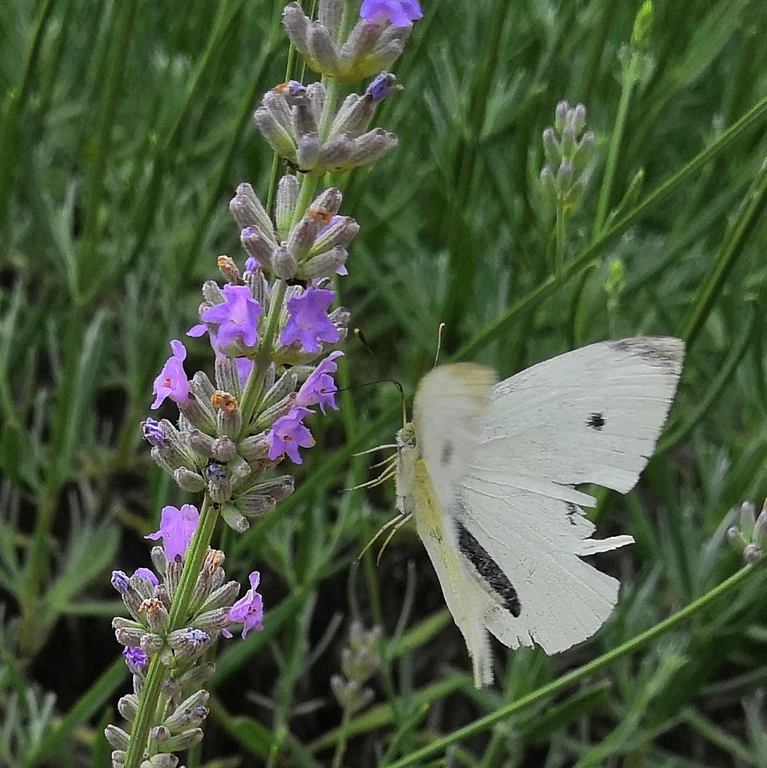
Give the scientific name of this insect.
Pieris rapae
